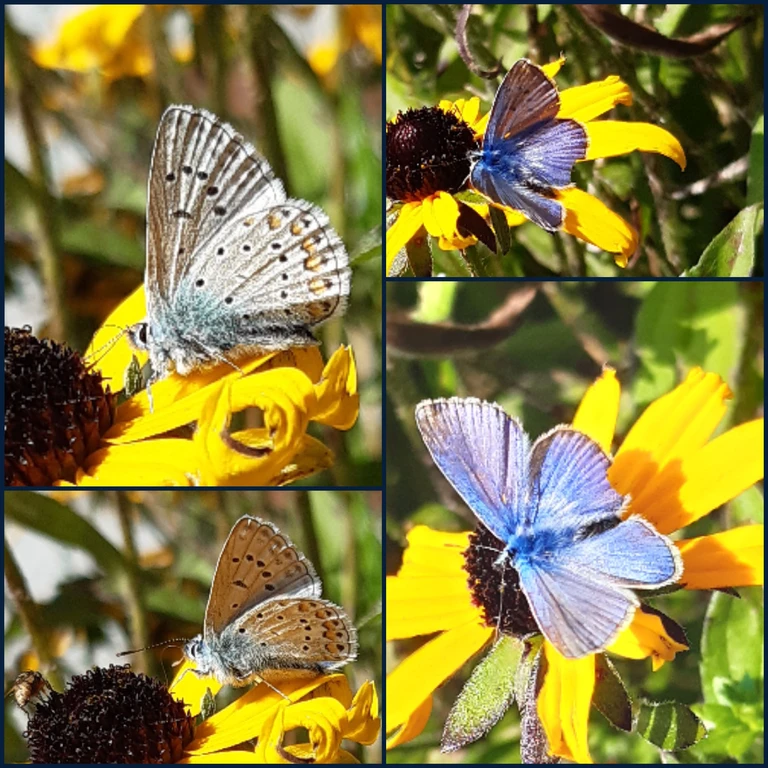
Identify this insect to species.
Polyommatus icarus
